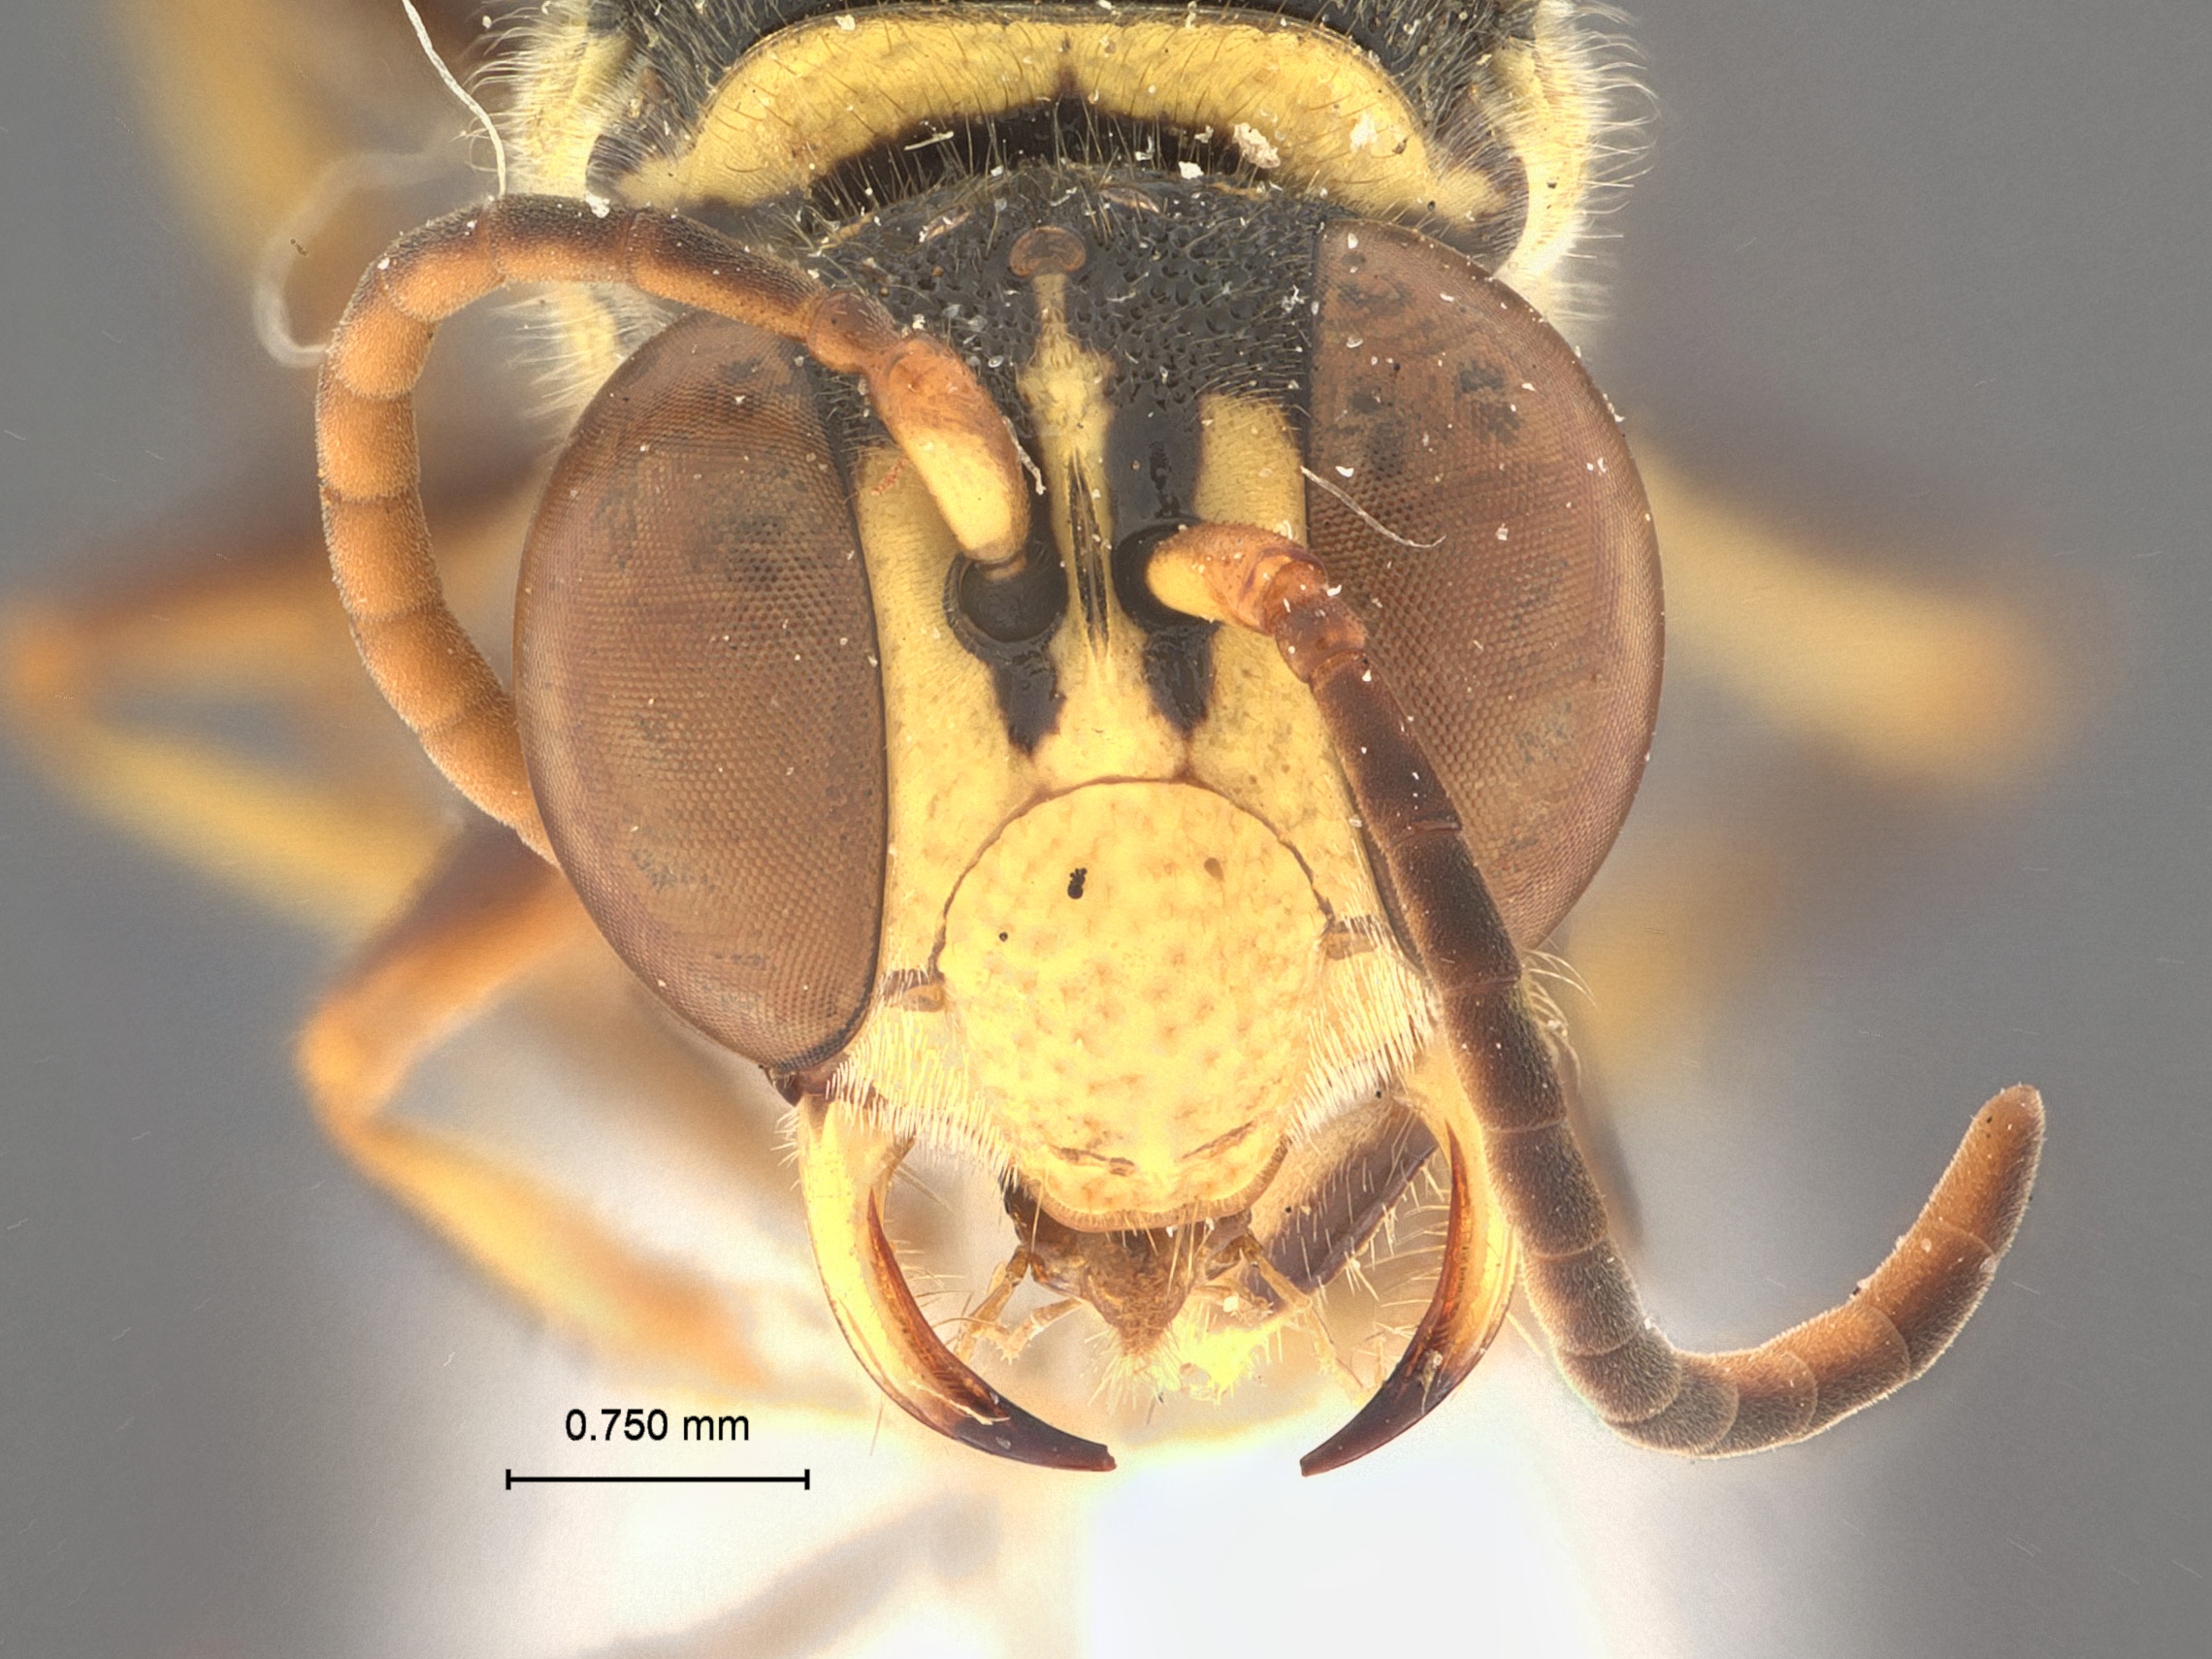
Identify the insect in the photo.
Cerceris lanaonis
